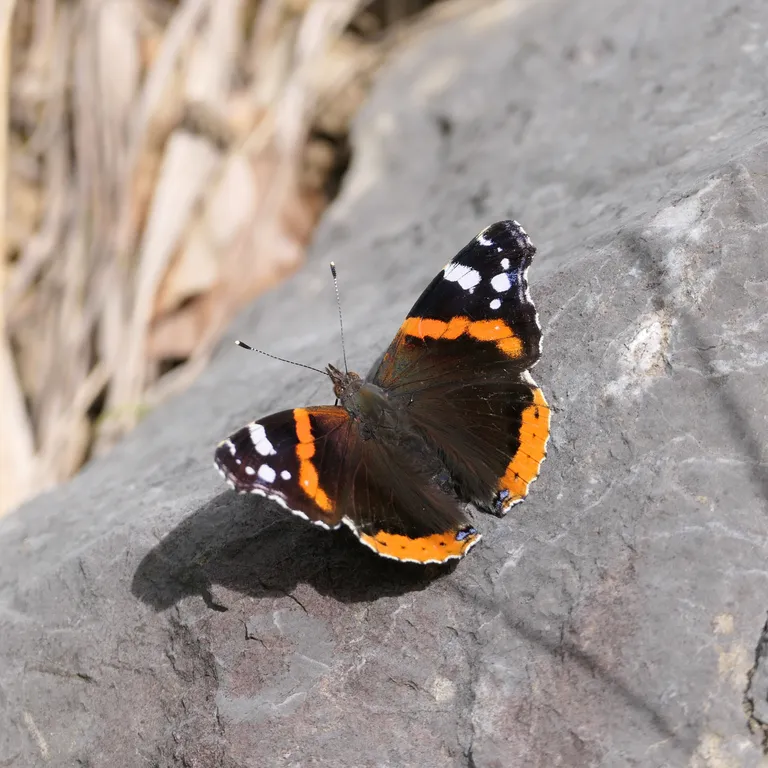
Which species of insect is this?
Vanessa atalanta
